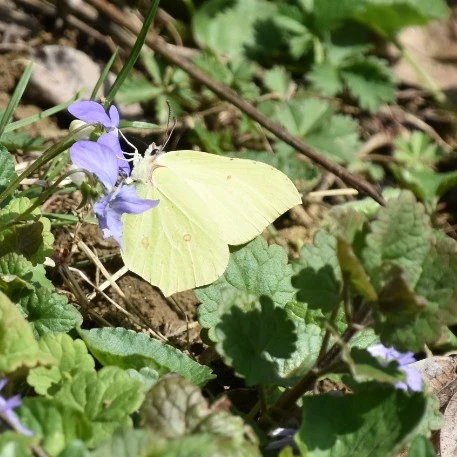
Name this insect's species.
Gonepteryx rhamni
